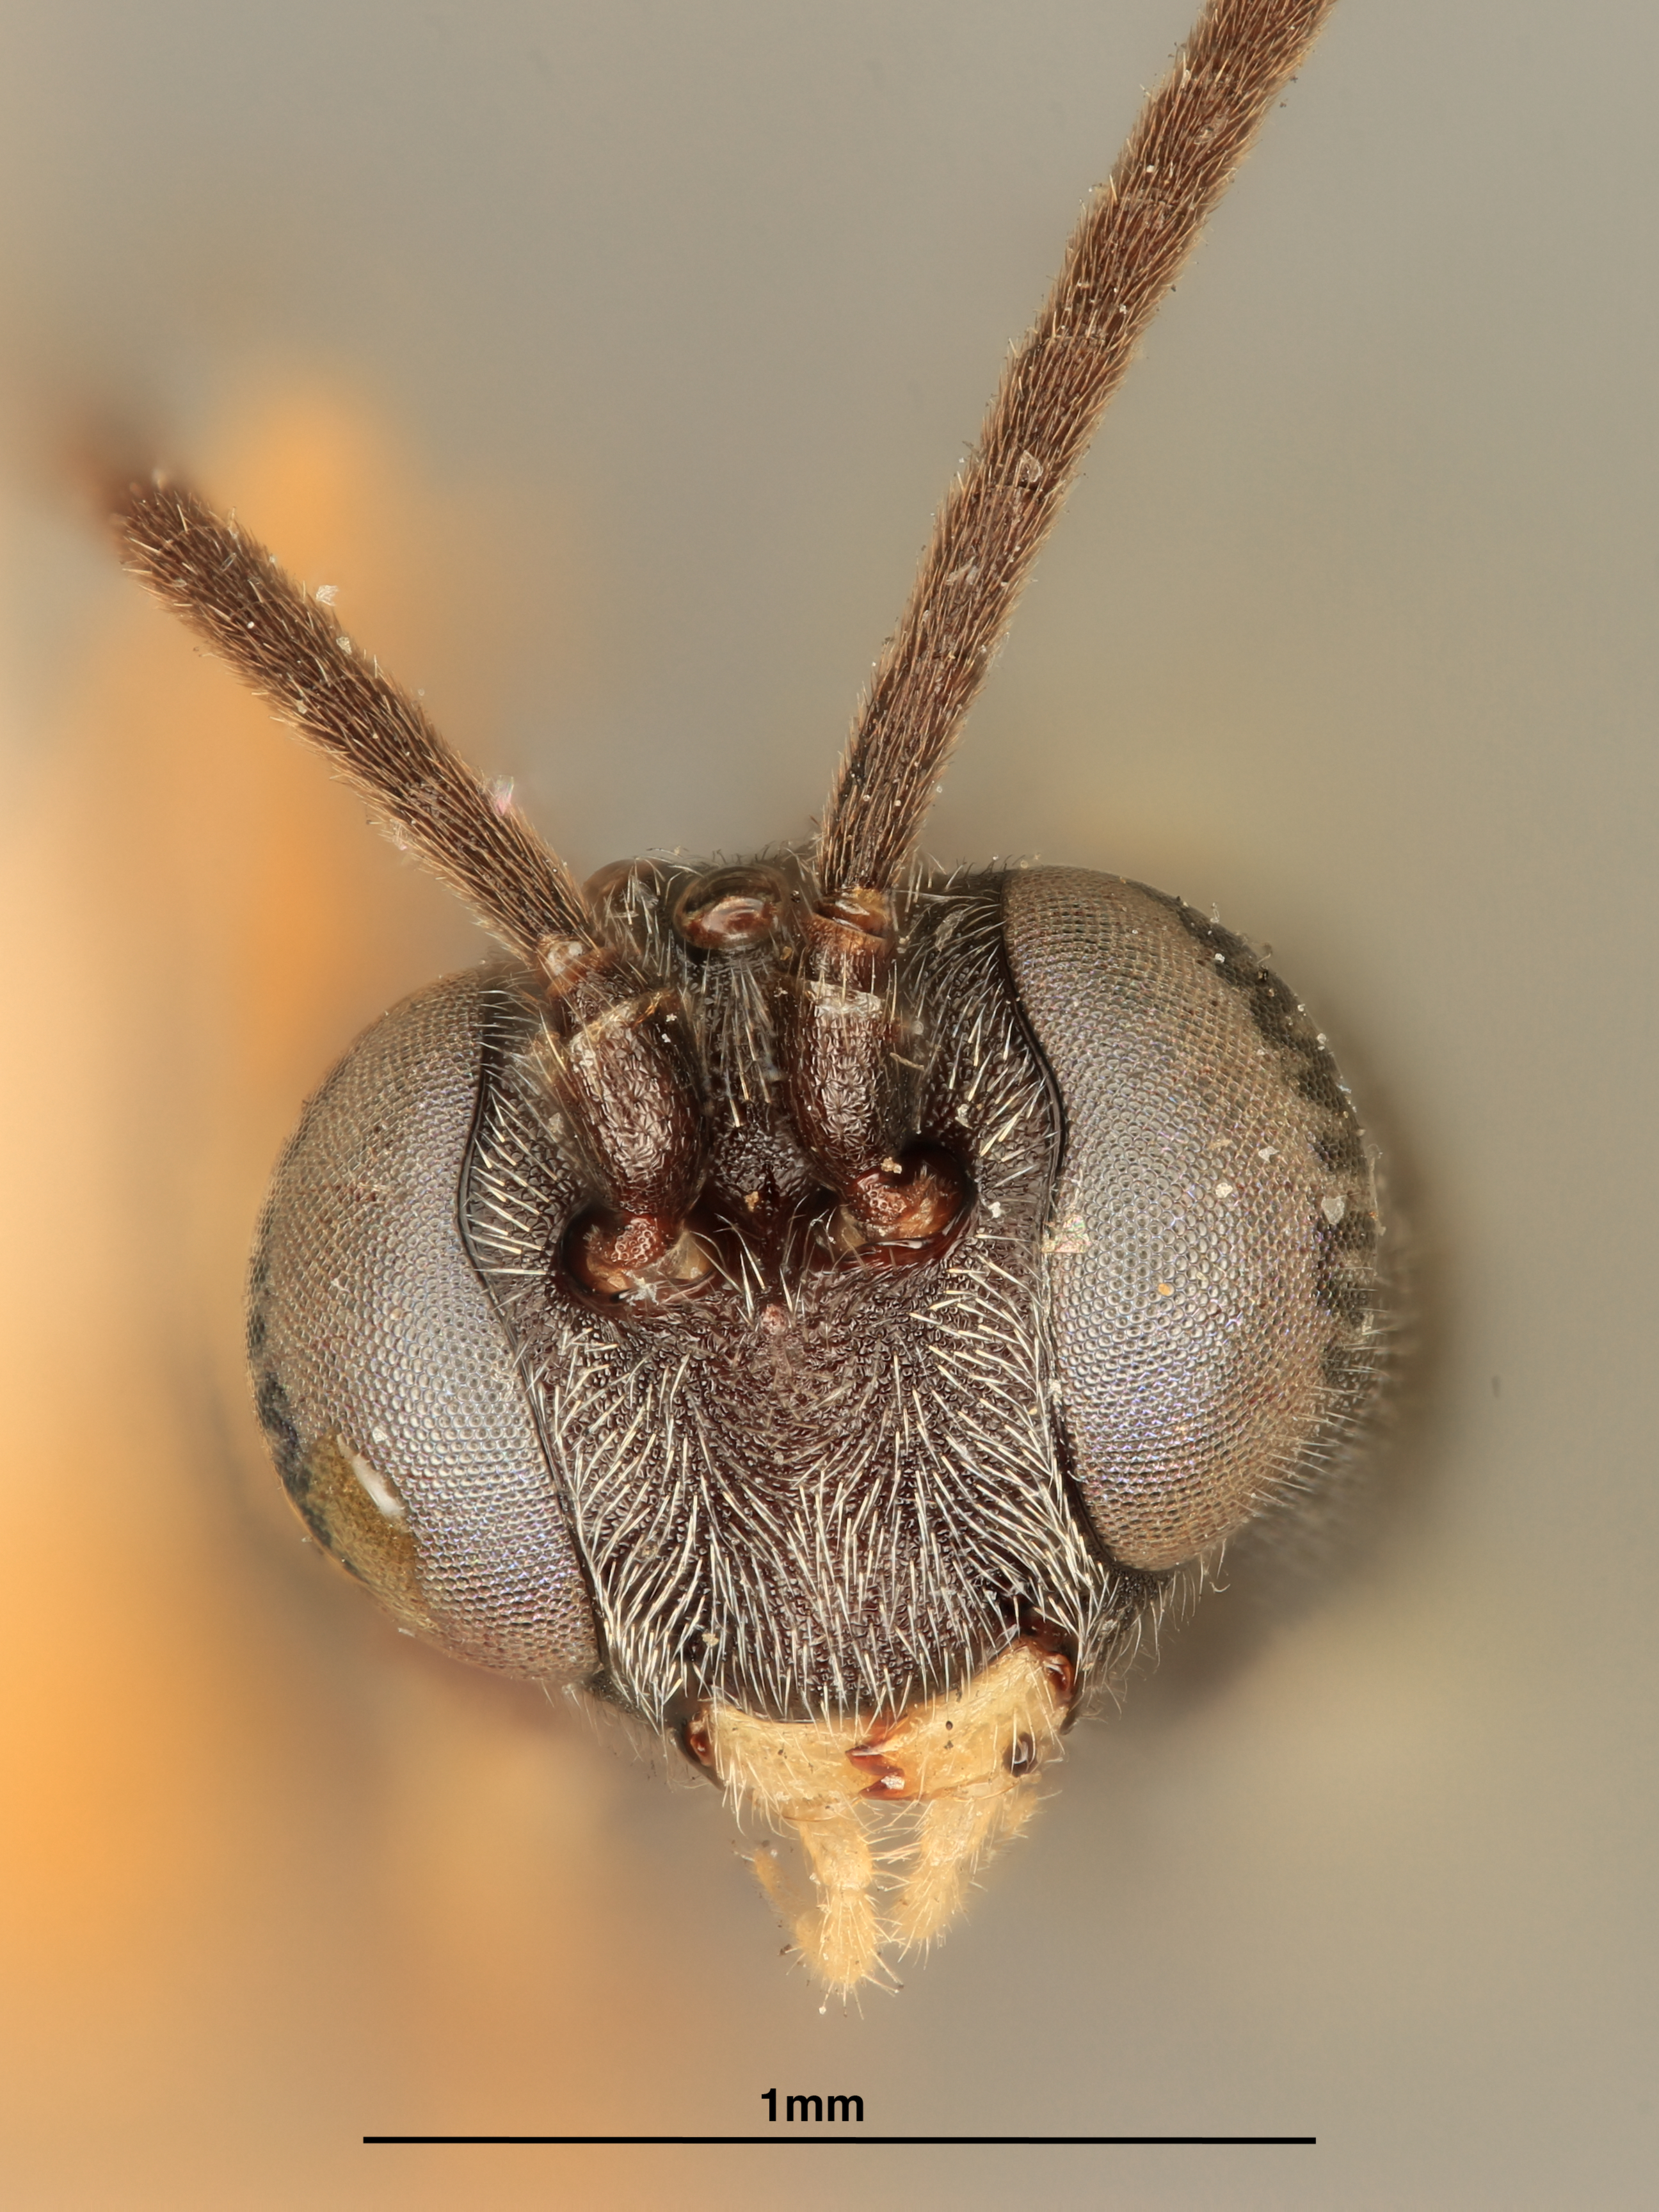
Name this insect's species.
Anilastus tricoloripes
